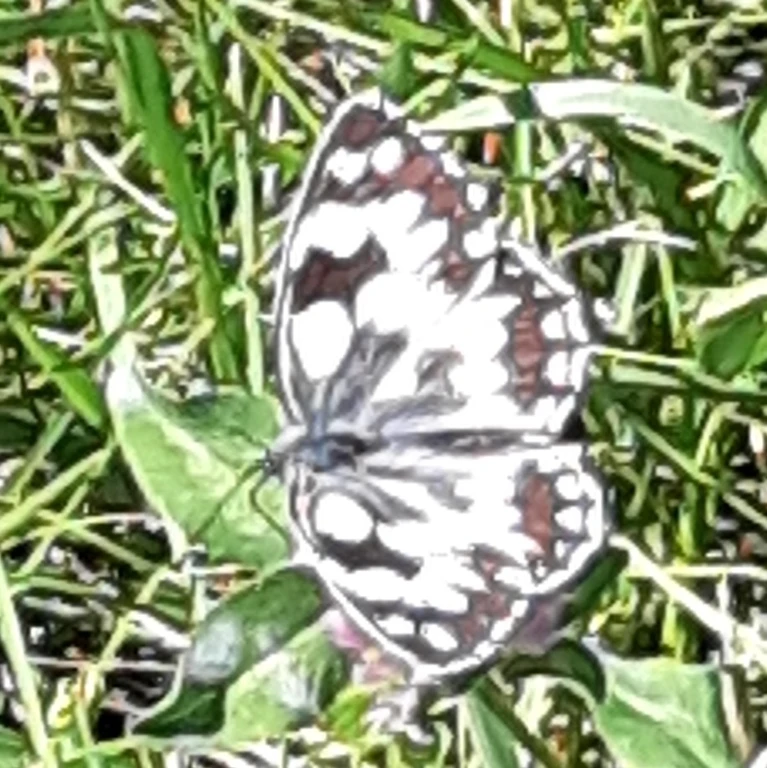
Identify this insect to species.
Melanargia galathea
